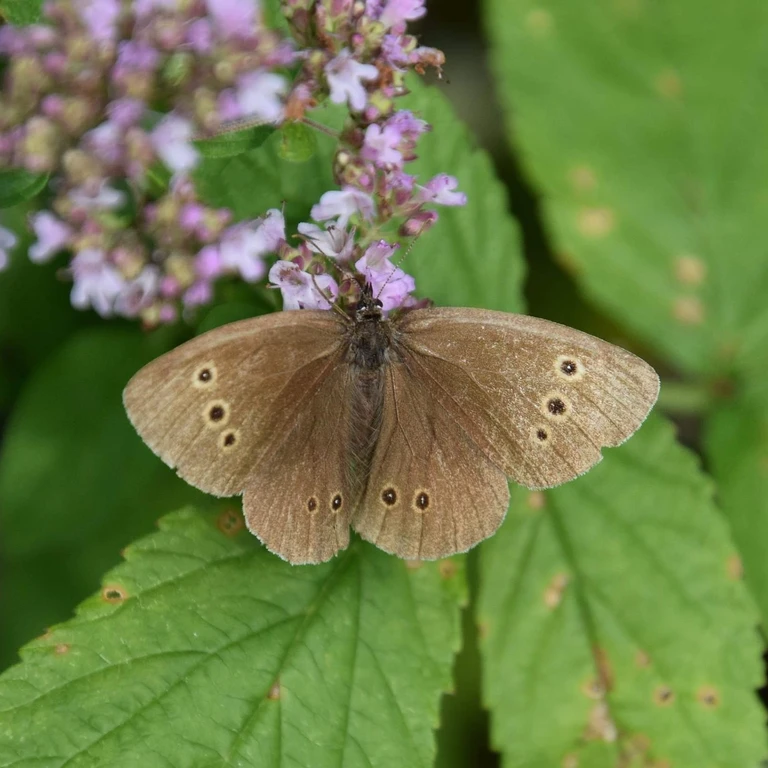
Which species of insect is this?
Aphantopus hyperantus
